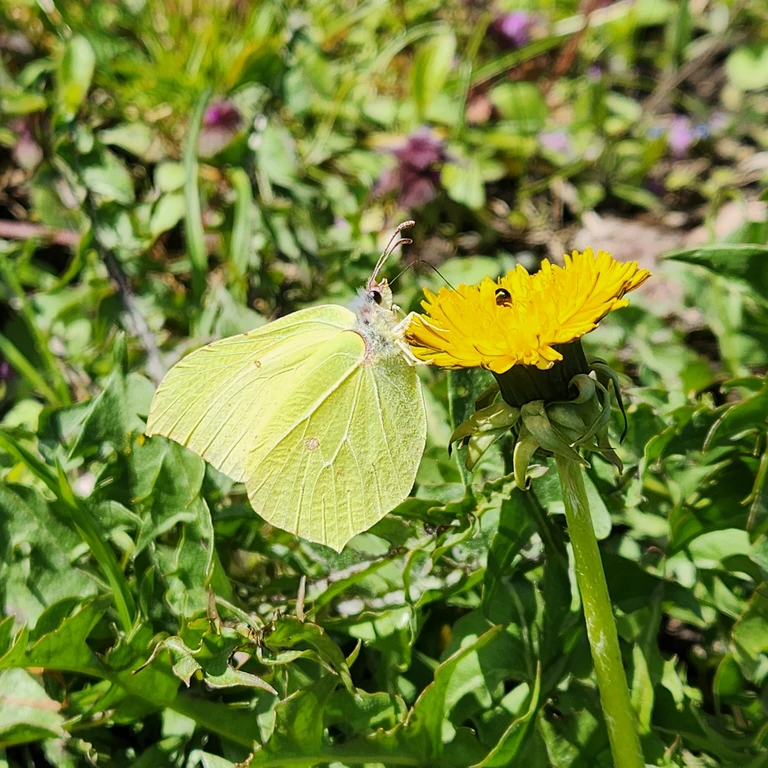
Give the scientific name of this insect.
Gonepteryx rhamni
